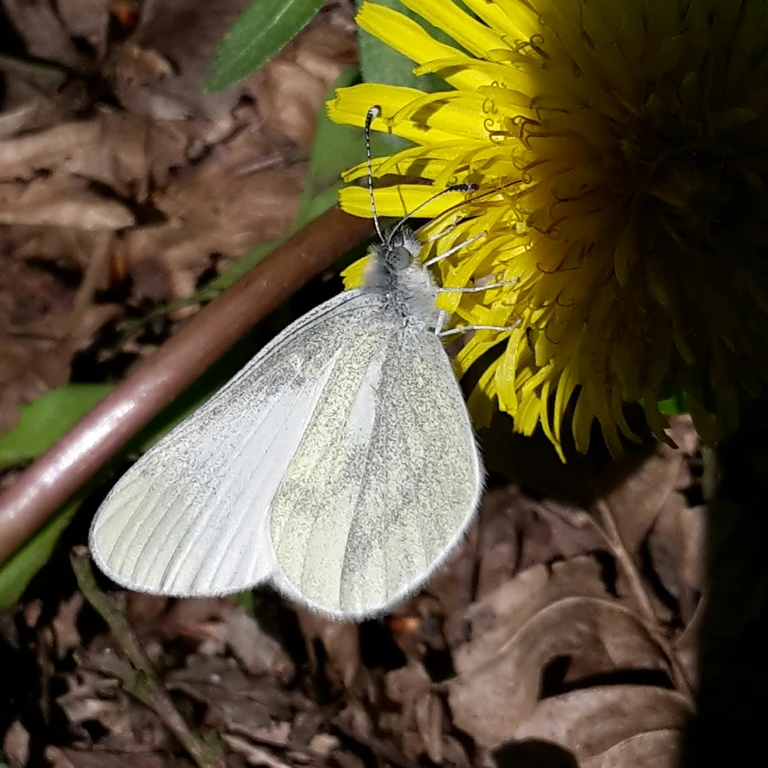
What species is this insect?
Leptidea sinapis/juvernica
